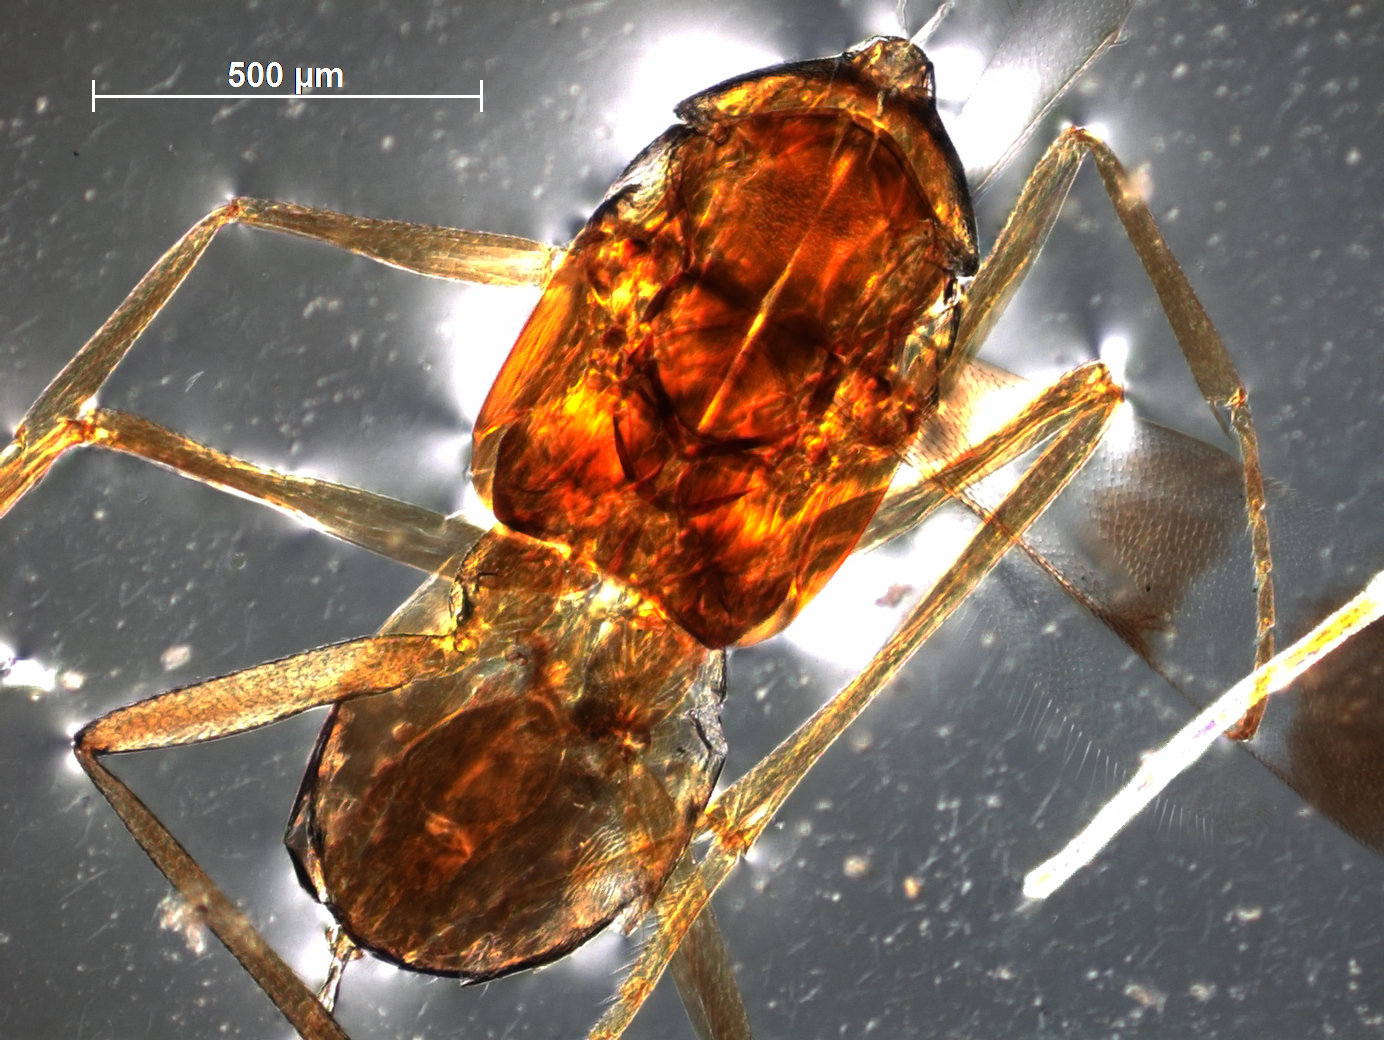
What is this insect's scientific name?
Leptomastidea sayadriae
